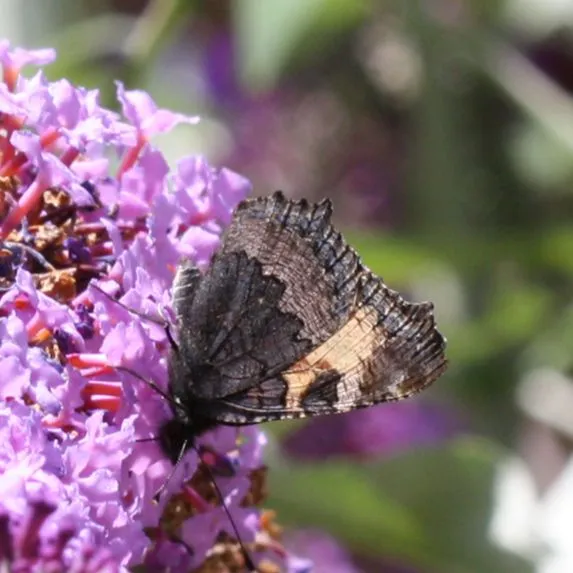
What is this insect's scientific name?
Aglais urticae
